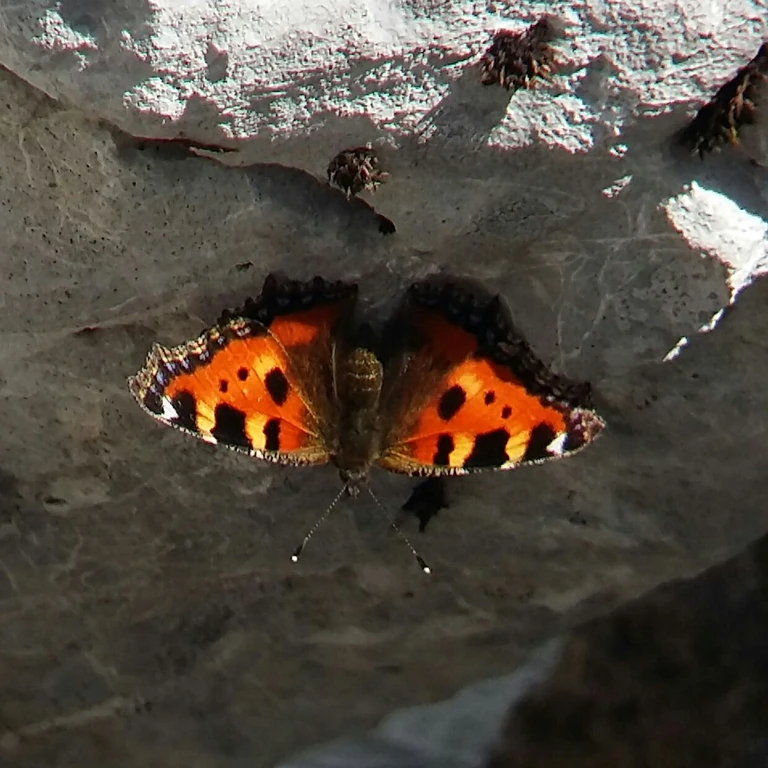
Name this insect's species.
Aglais urticae
